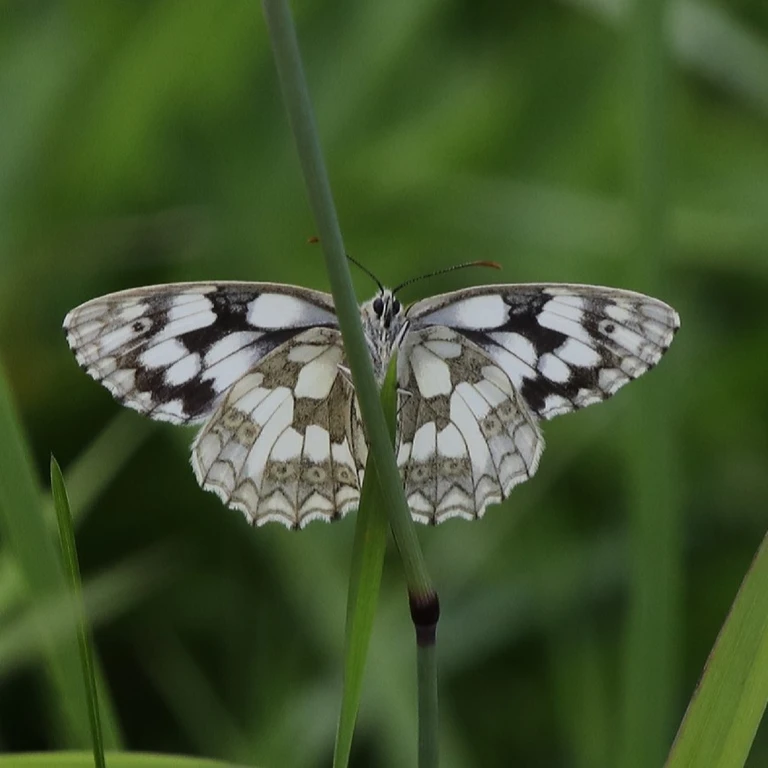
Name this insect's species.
Melanargia galathea
